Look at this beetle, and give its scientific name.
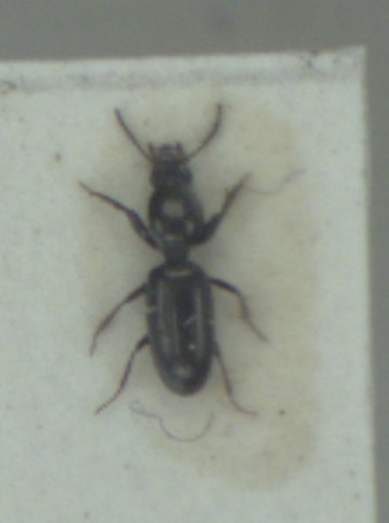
Dyschirius politus
